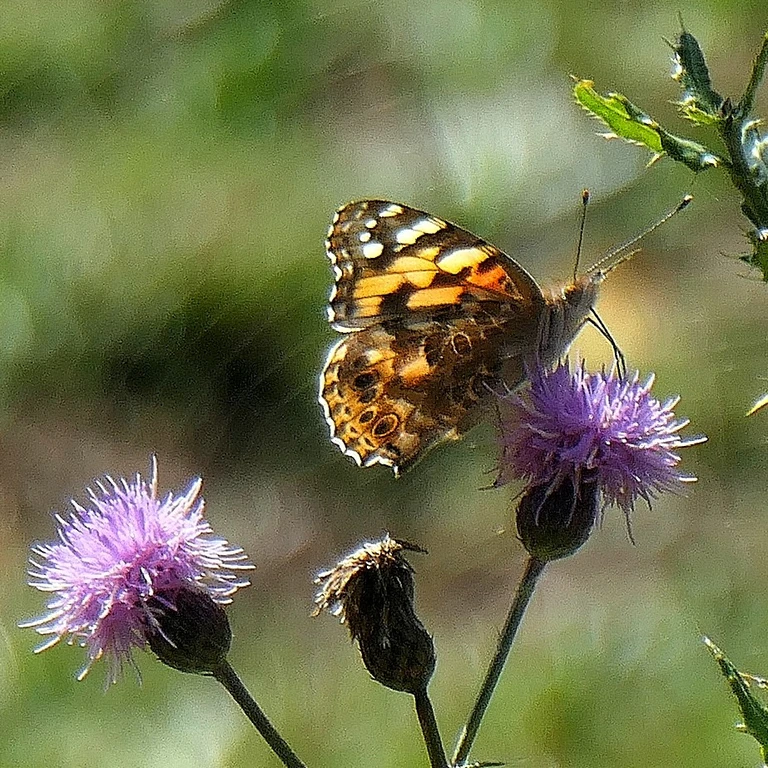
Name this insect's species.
Vanessa cardui
